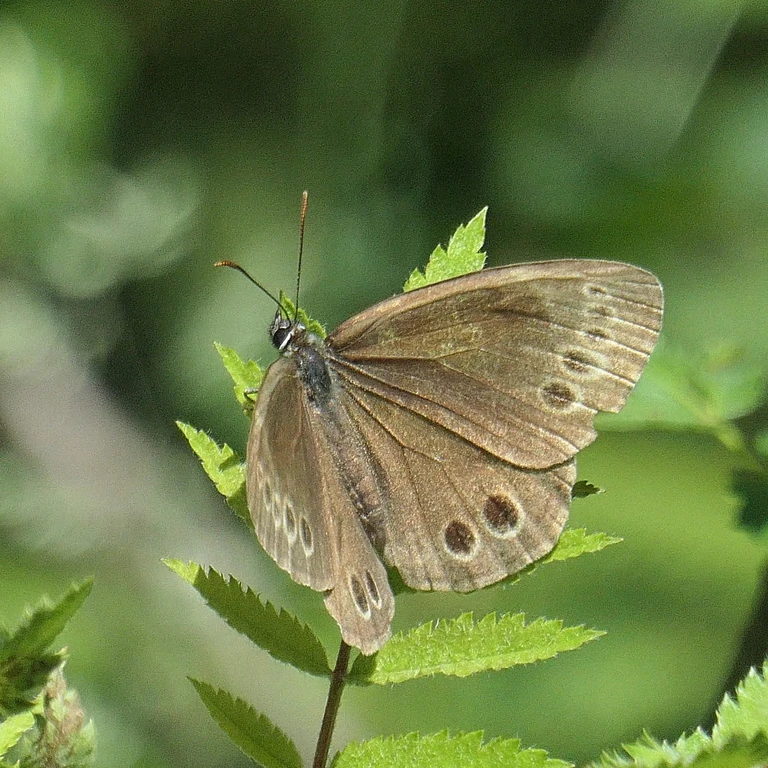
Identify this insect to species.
Lopinga achine (also Pararge achine)
